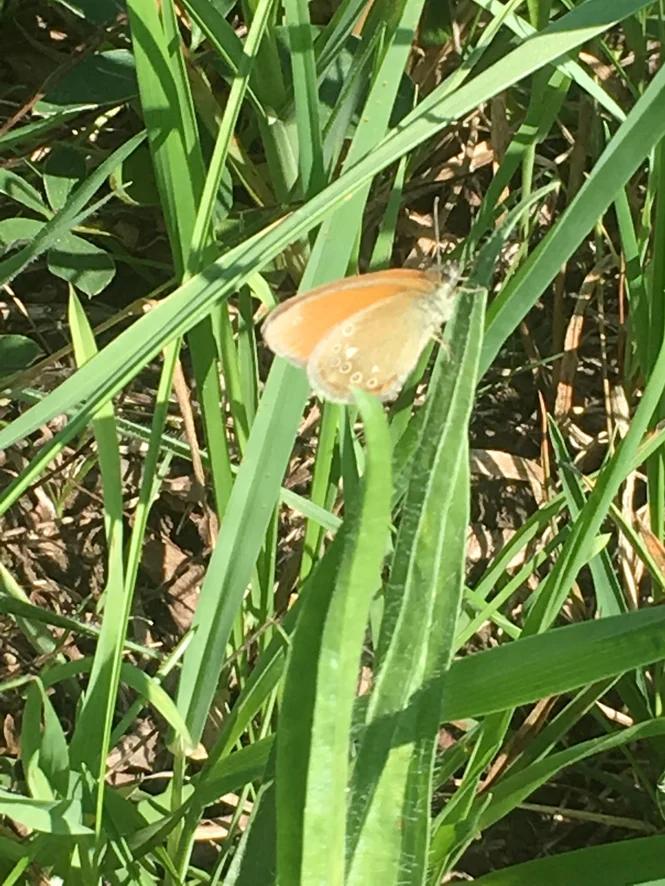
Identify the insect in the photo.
Coenonympha glycerion (also Coenonympha iphis)
